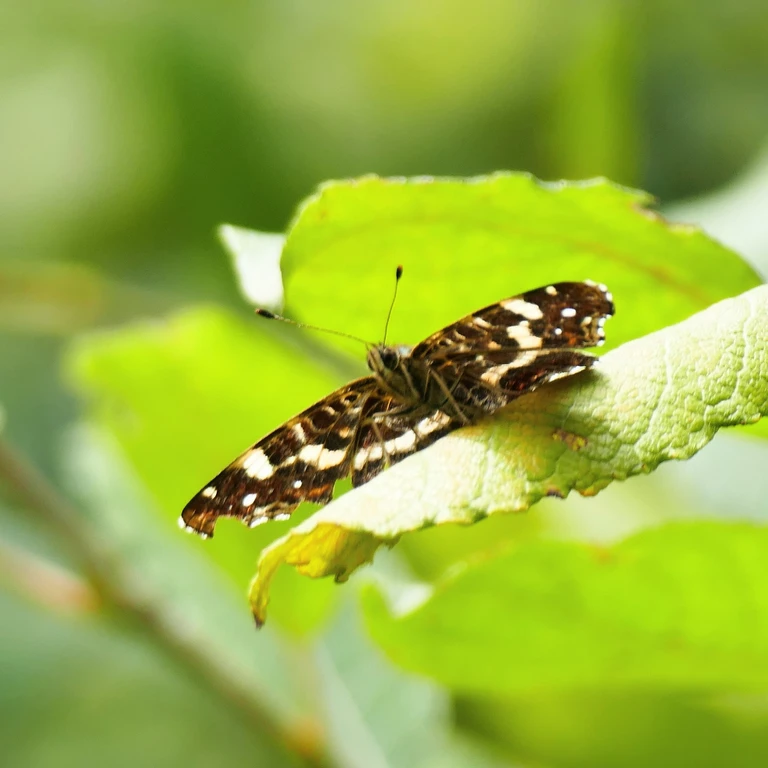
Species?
Araschnia levana
